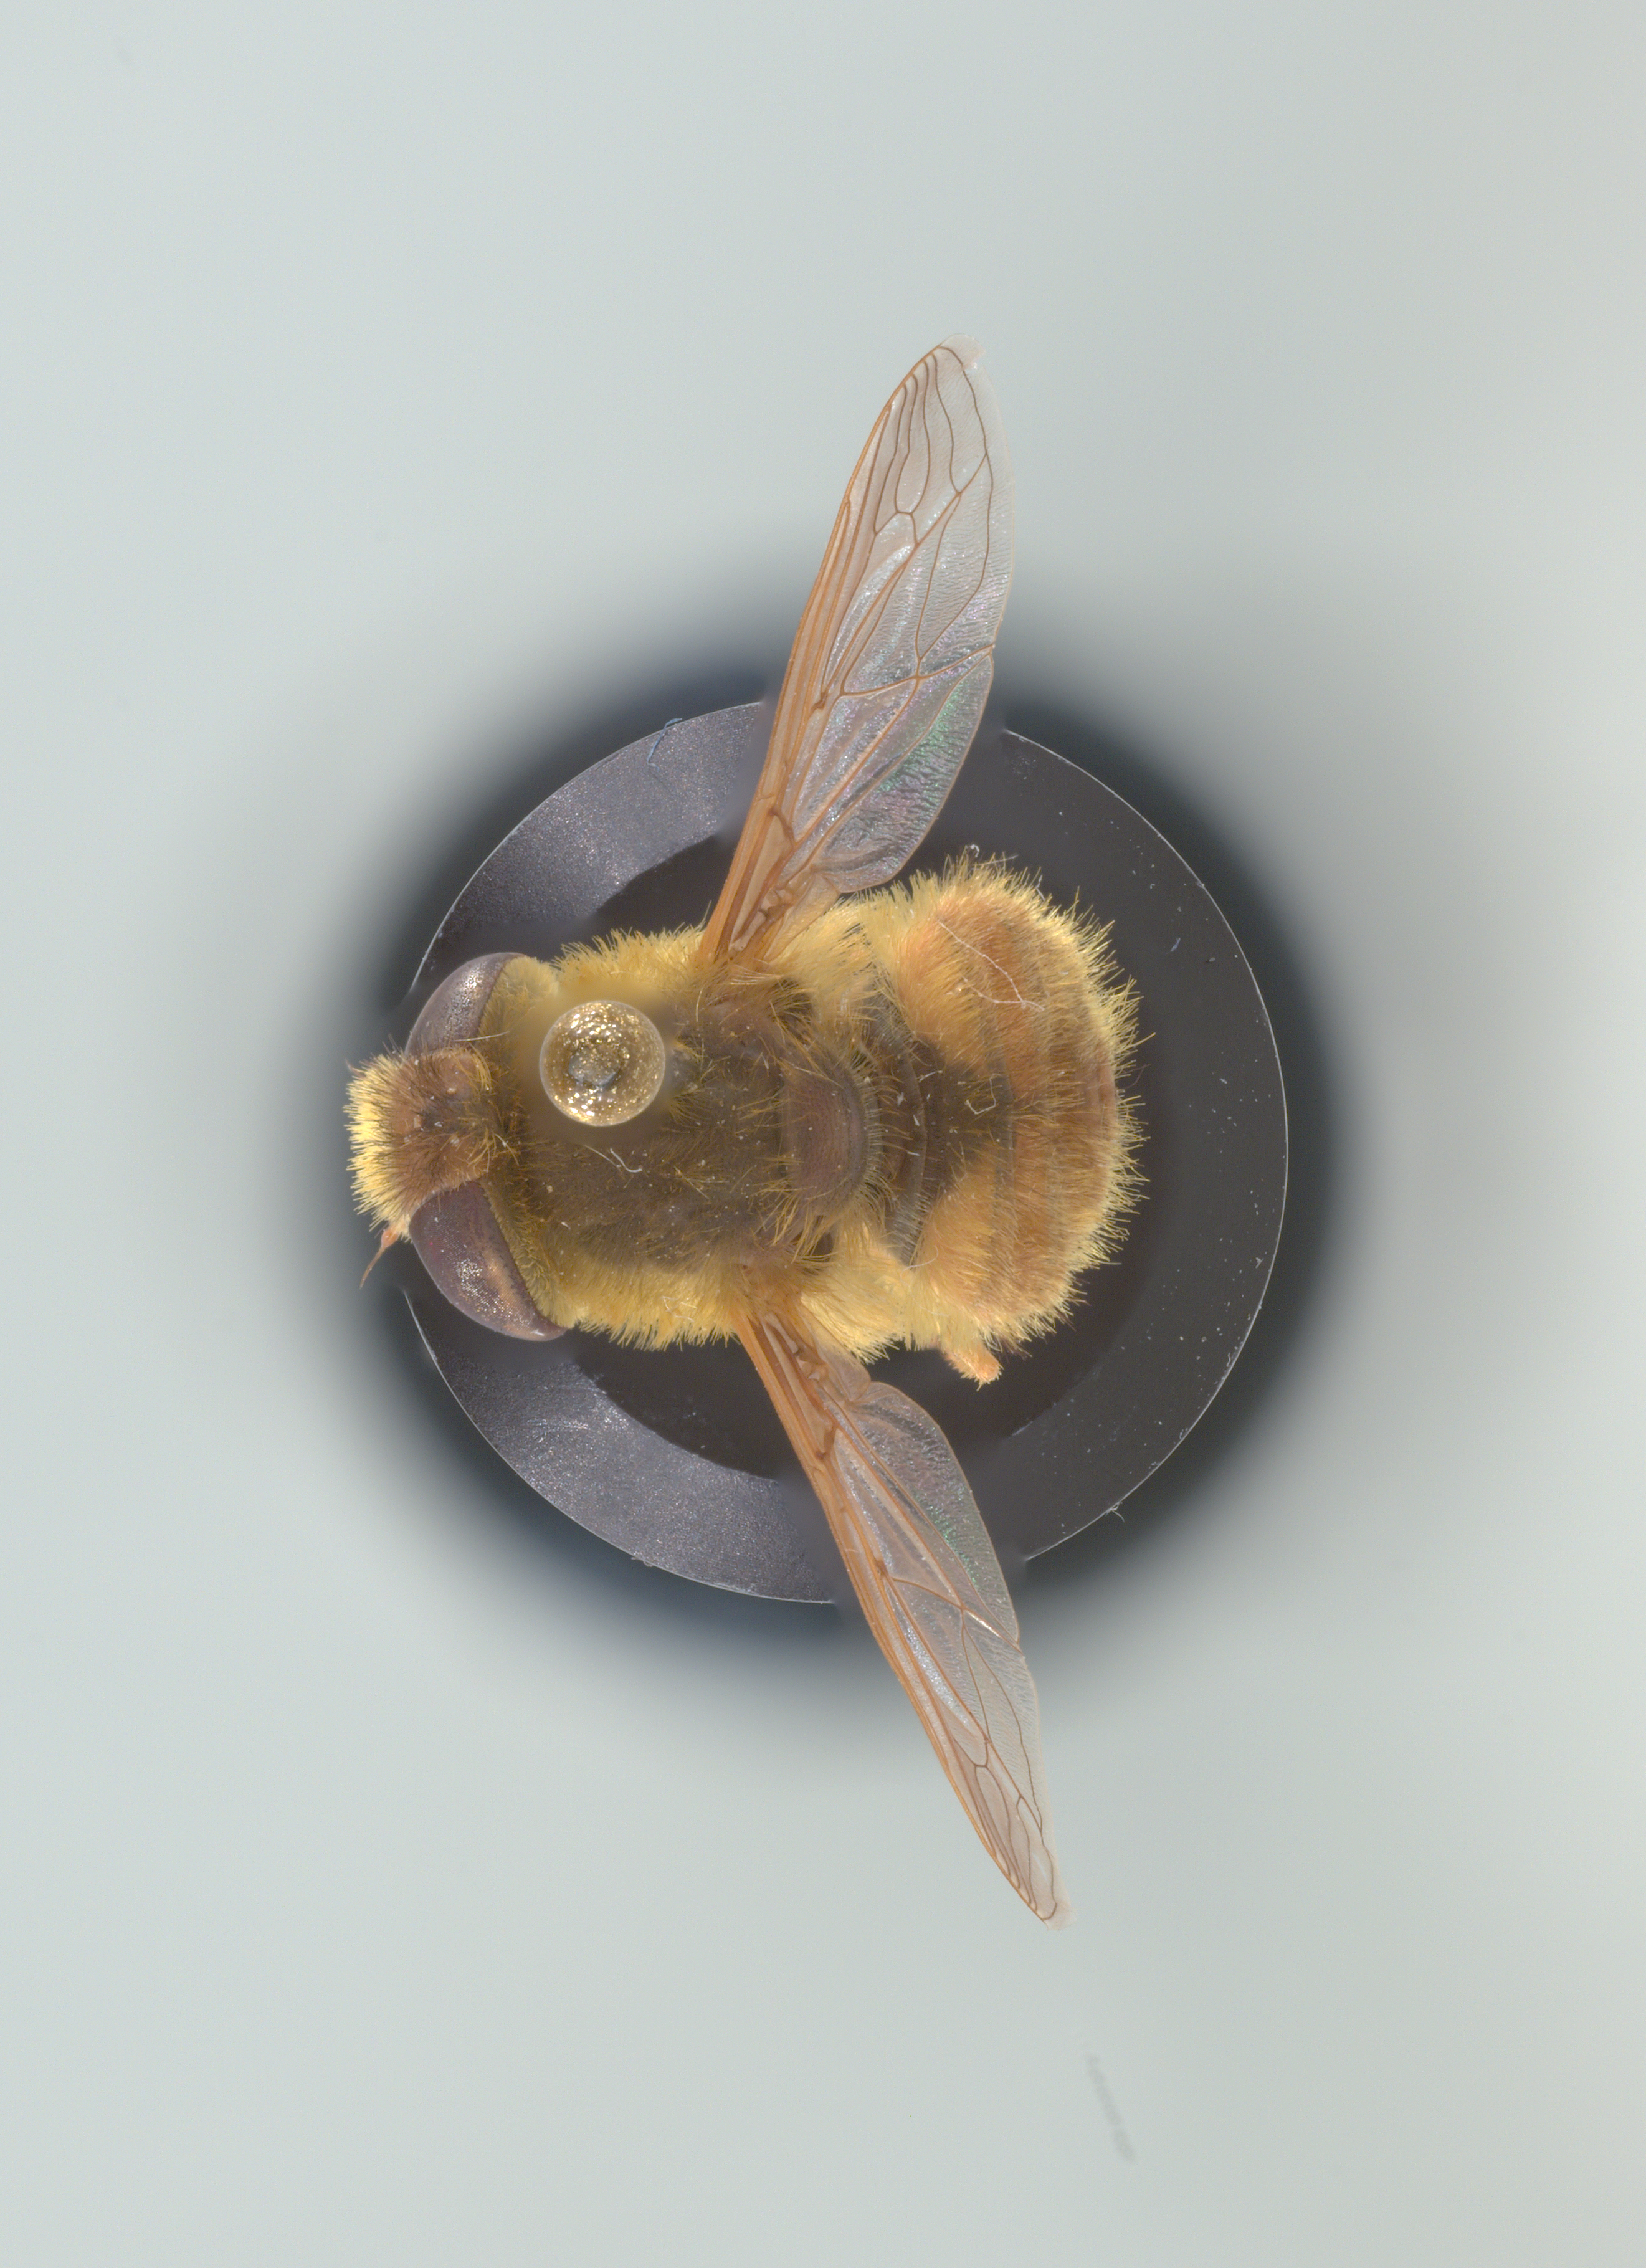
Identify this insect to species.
Neorhynchocephalus sulphureus
